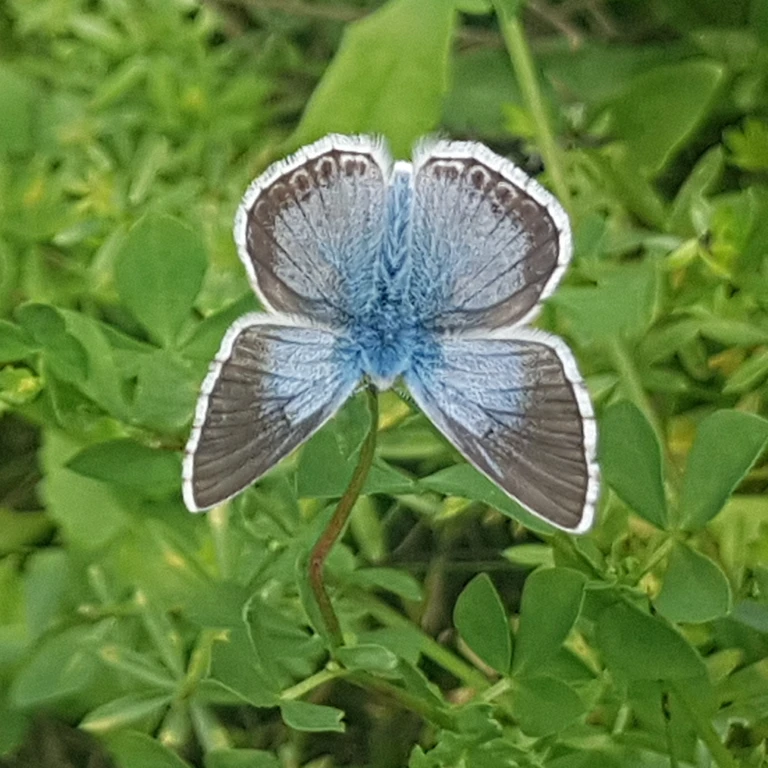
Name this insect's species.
Lysandra coridon
